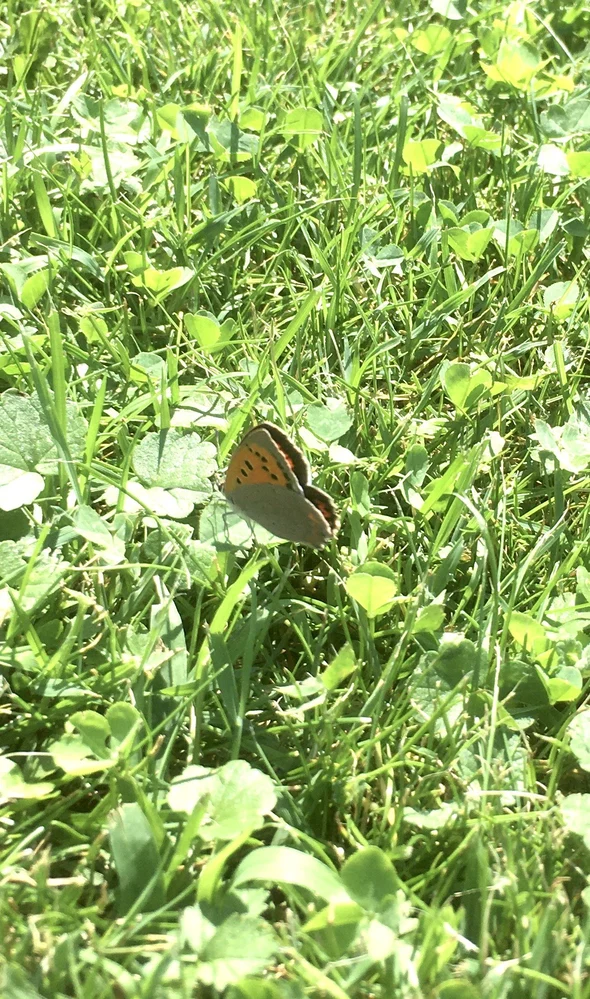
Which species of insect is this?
Lycaena phlaeas
